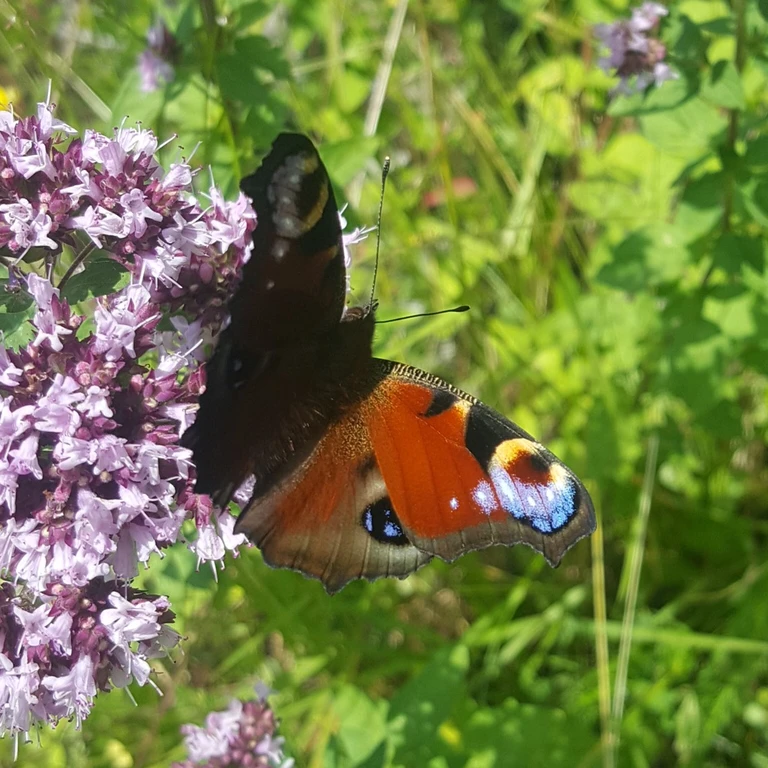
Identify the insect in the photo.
Aglais io
